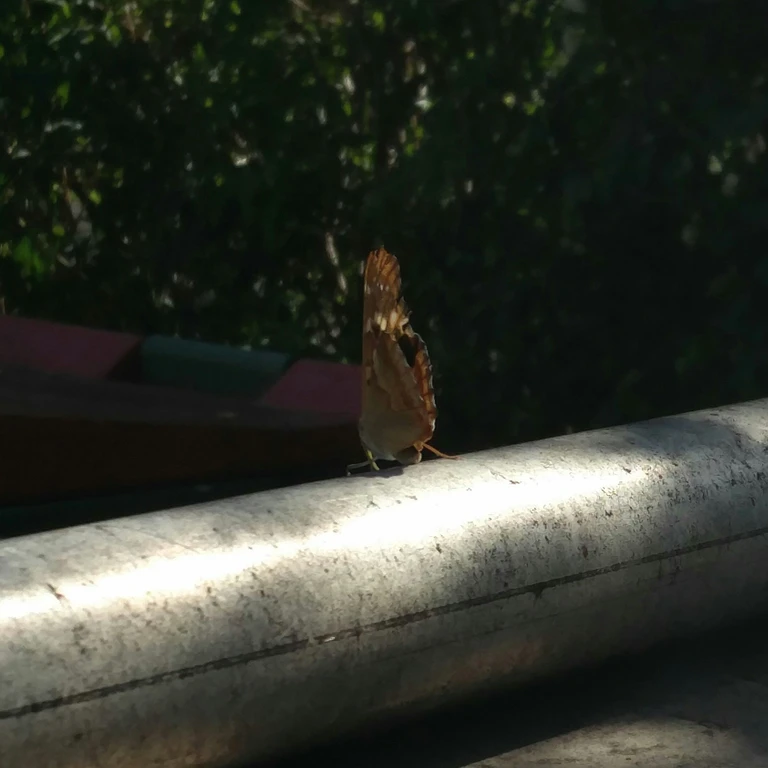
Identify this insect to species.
Apatura ilia
